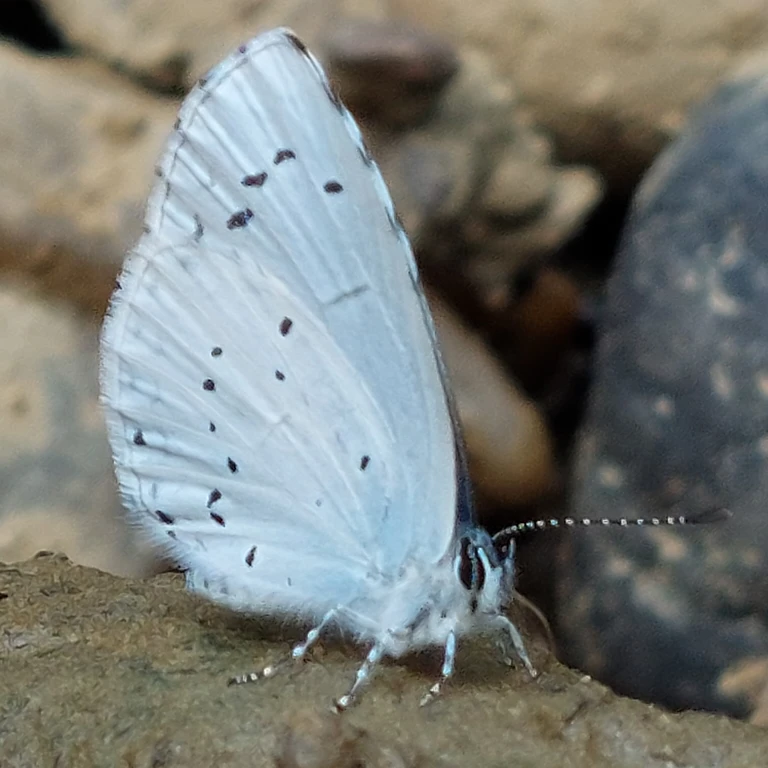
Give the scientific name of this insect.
Celastrina argiolus
